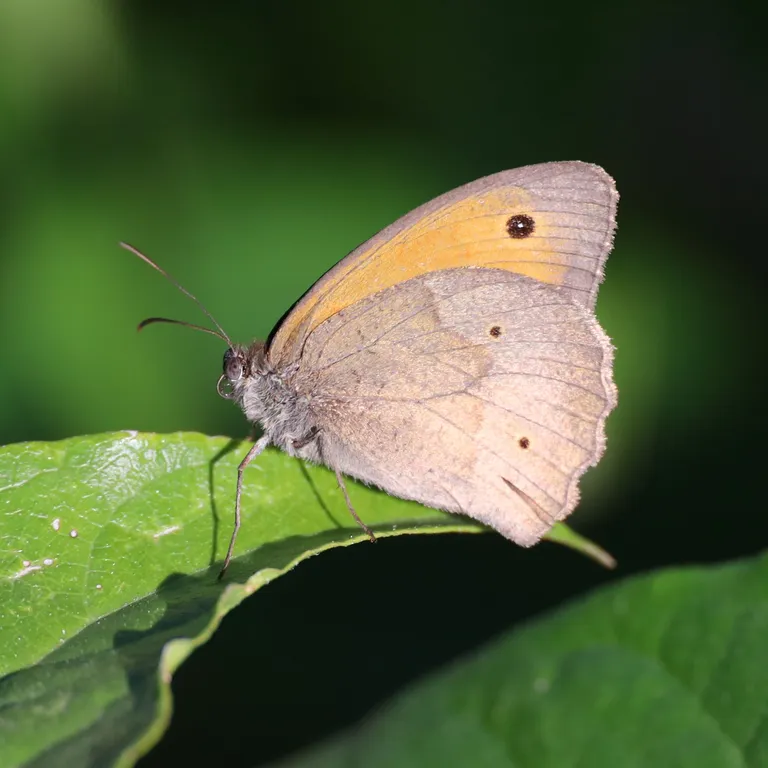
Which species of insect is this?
Maniola jurtina
